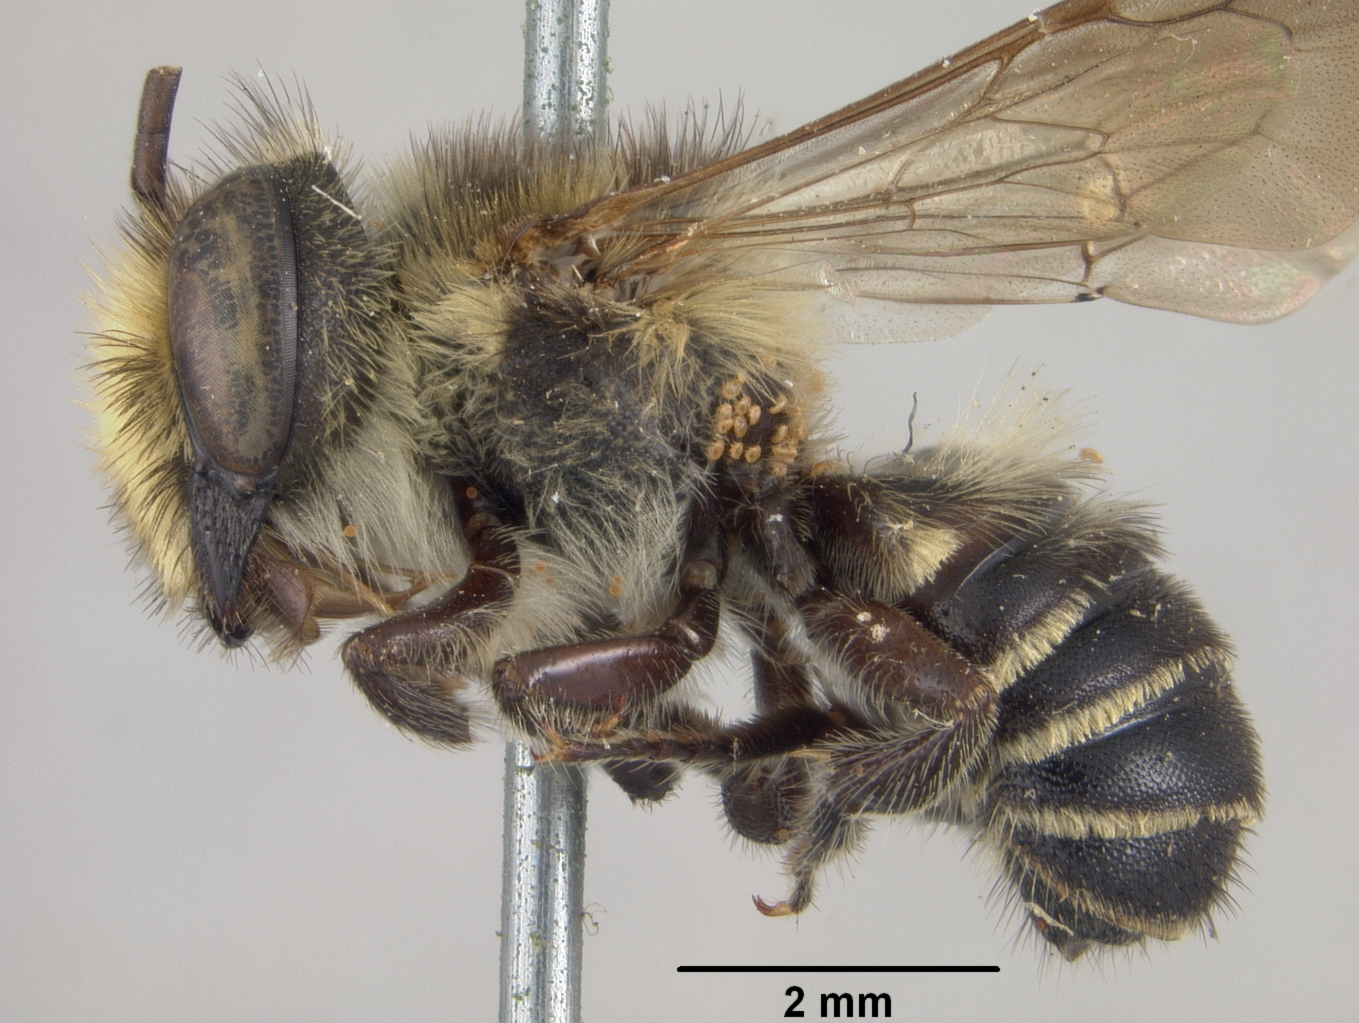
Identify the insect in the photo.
Megachile minima
